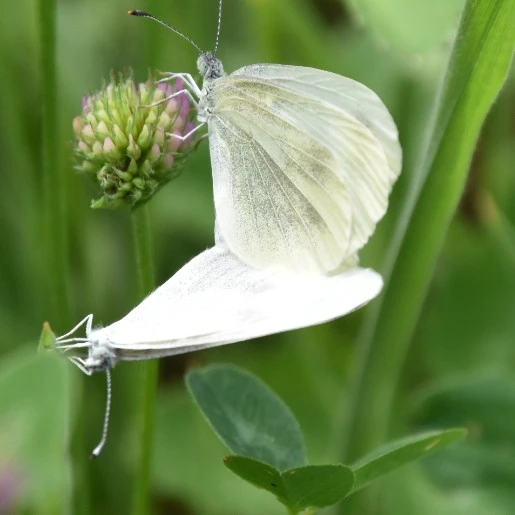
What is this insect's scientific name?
Leptidea sinapis/juvernica
